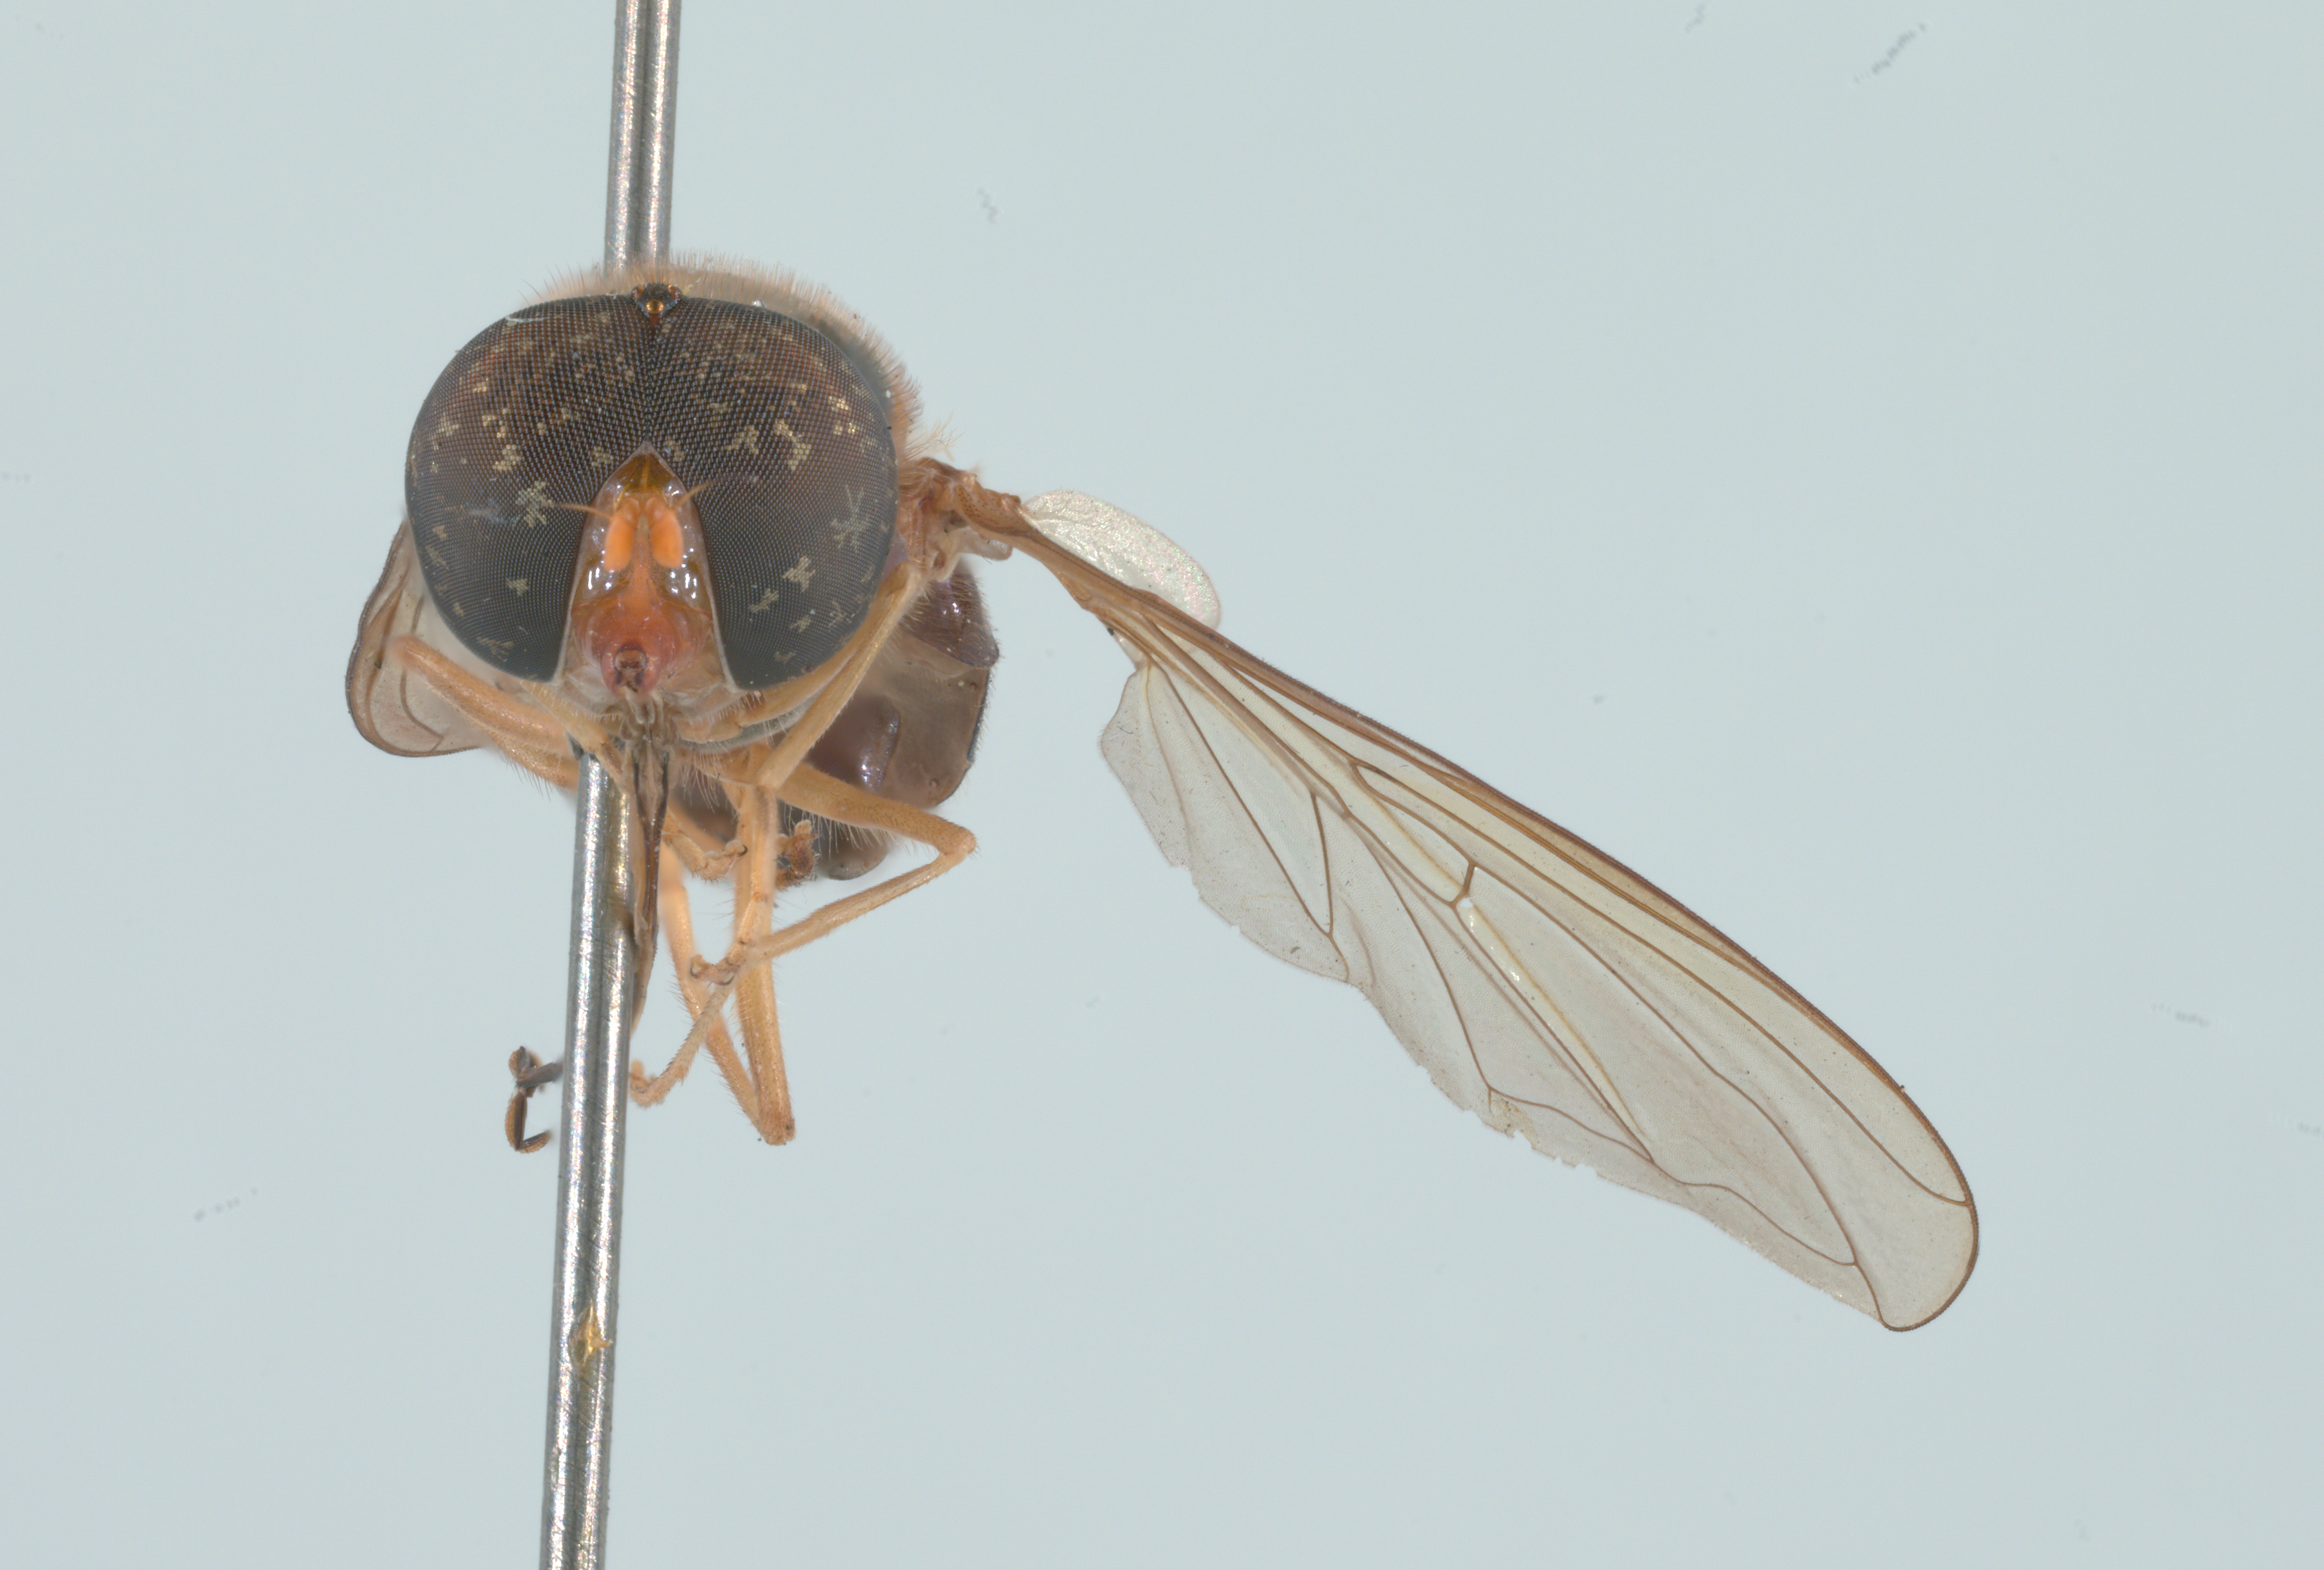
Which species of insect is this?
Rhingia caerulescens
